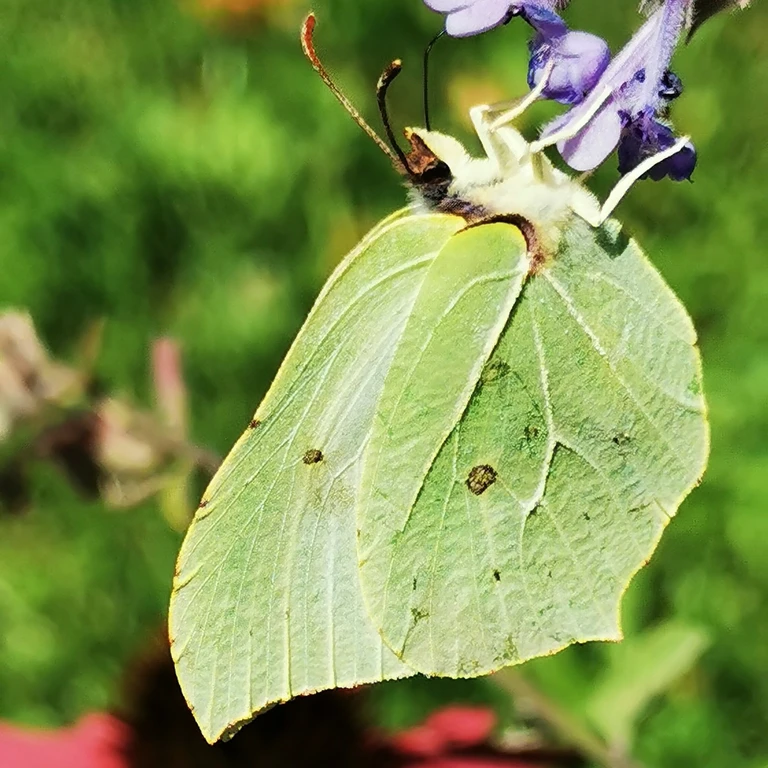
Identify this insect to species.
Gonepteryx rhamni
